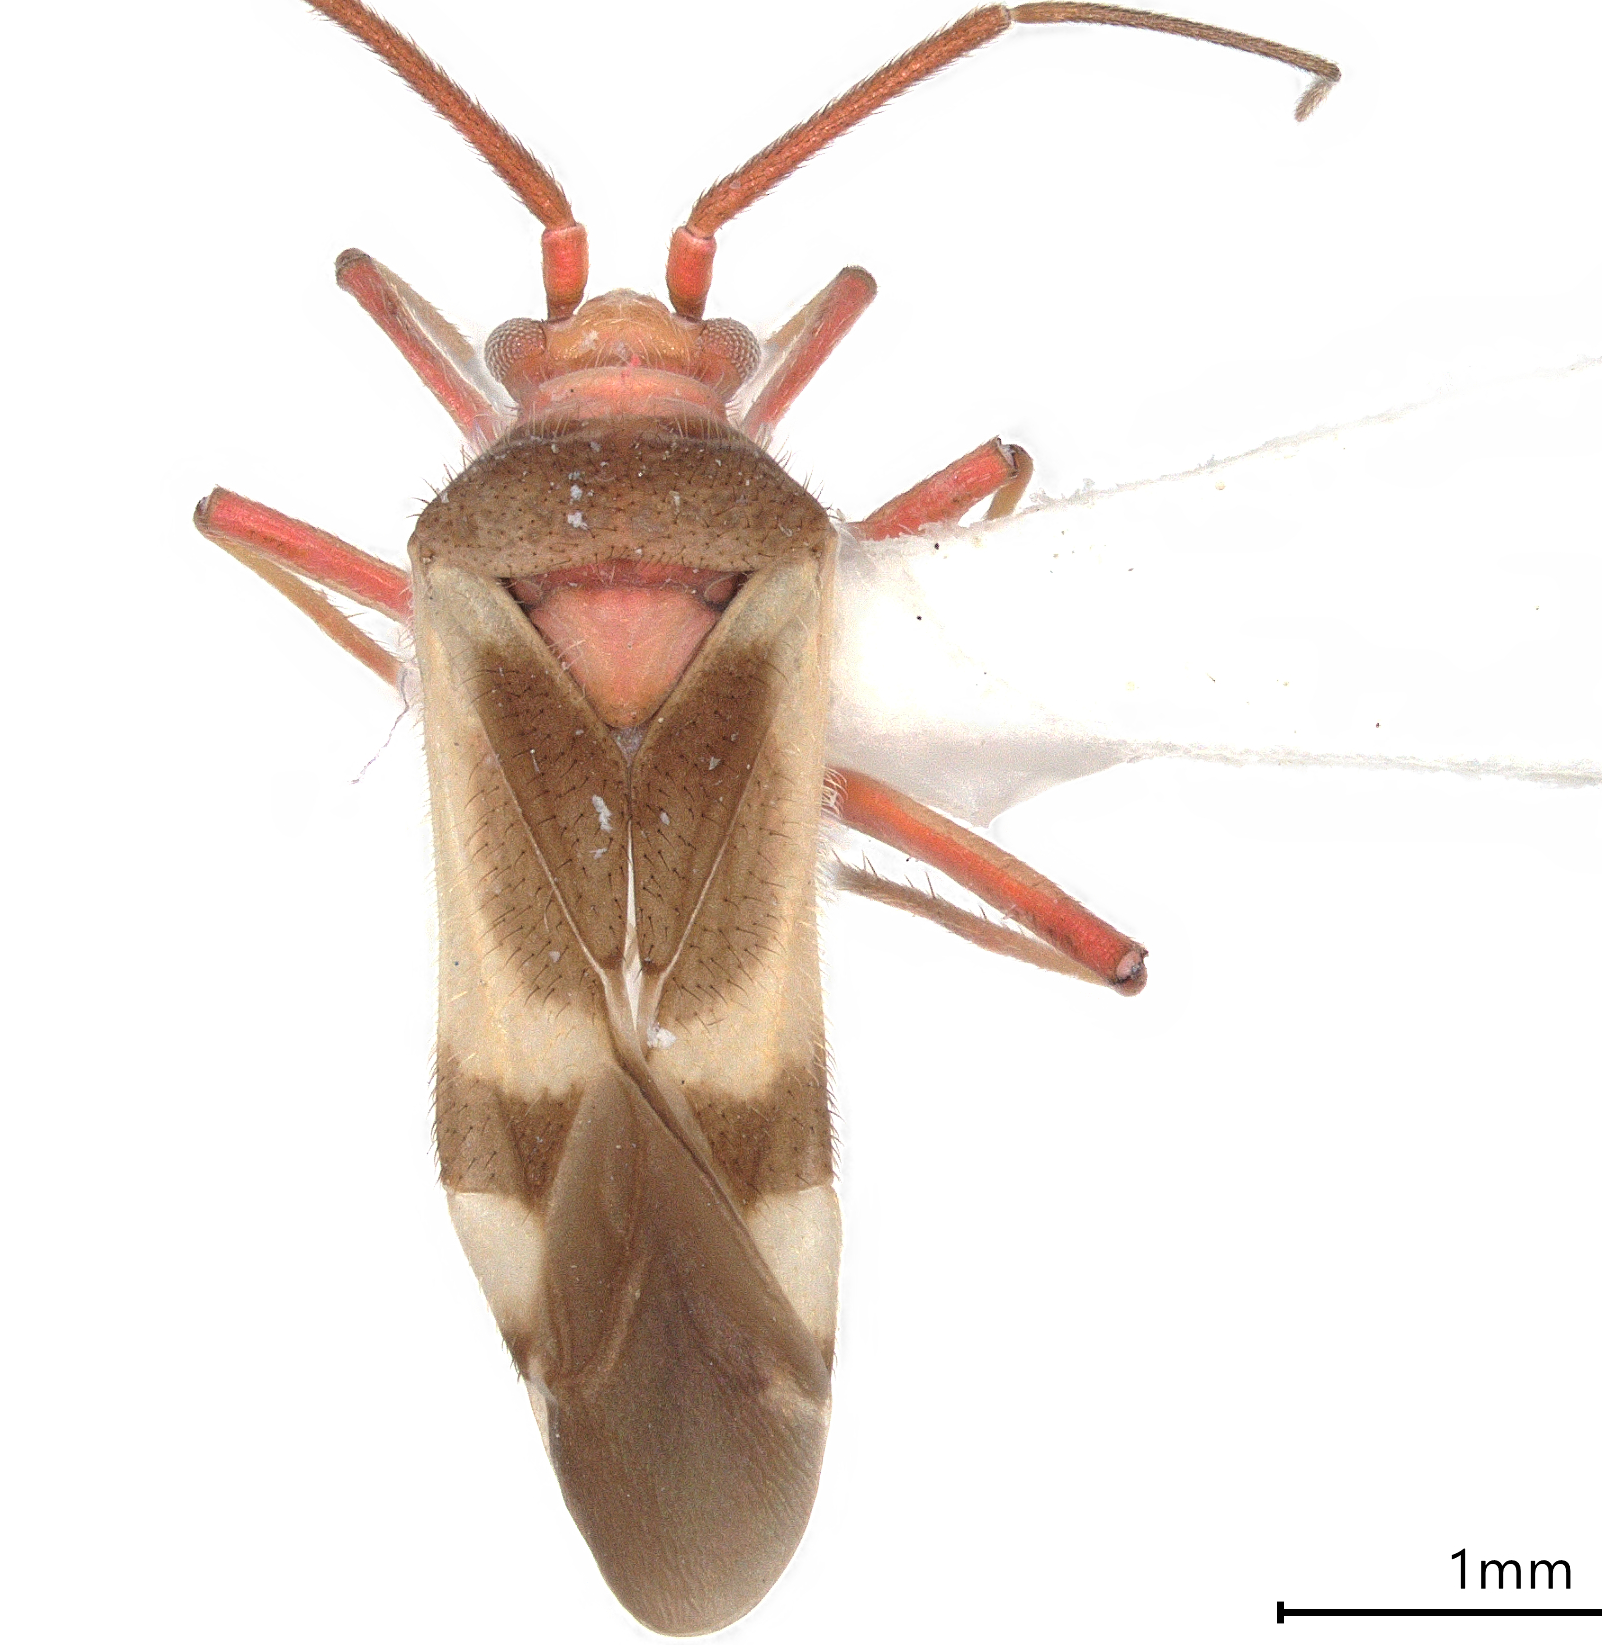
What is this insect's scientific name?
Semium hirtum
